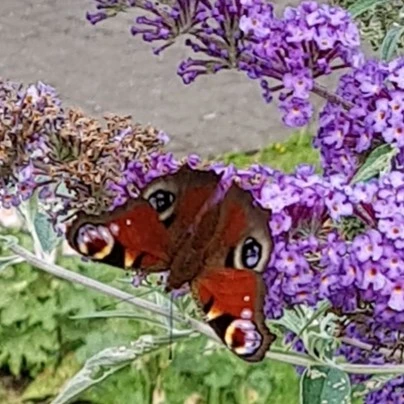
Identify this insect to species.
Aglais io
